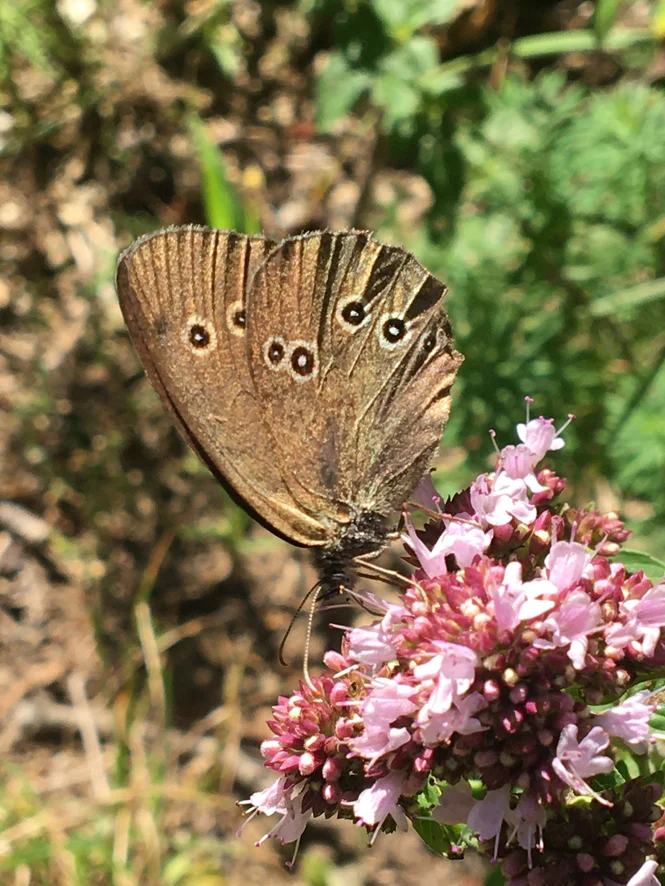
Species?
Aphantopus hyperantus
